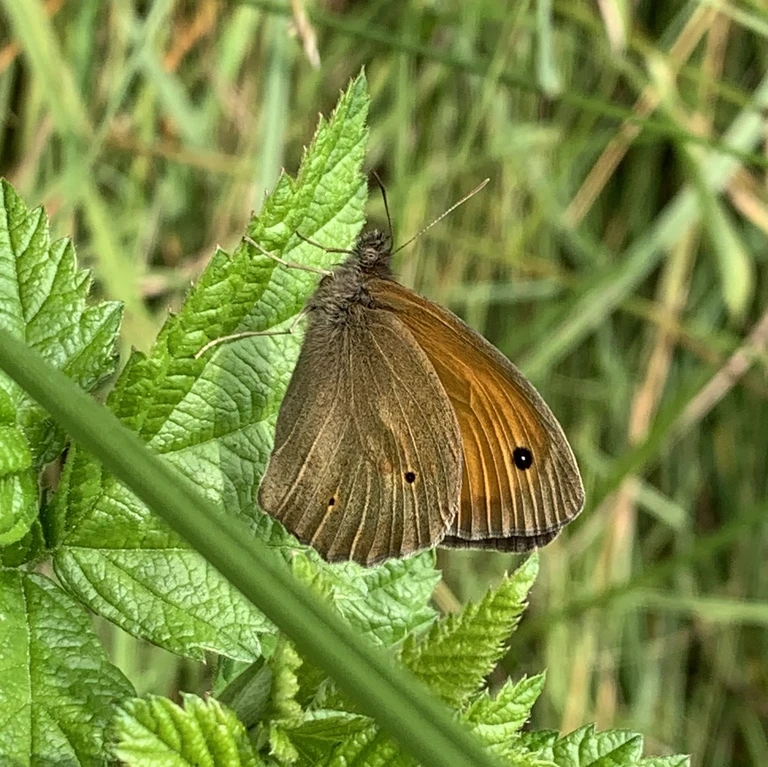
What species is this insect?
Maniola jurtina
